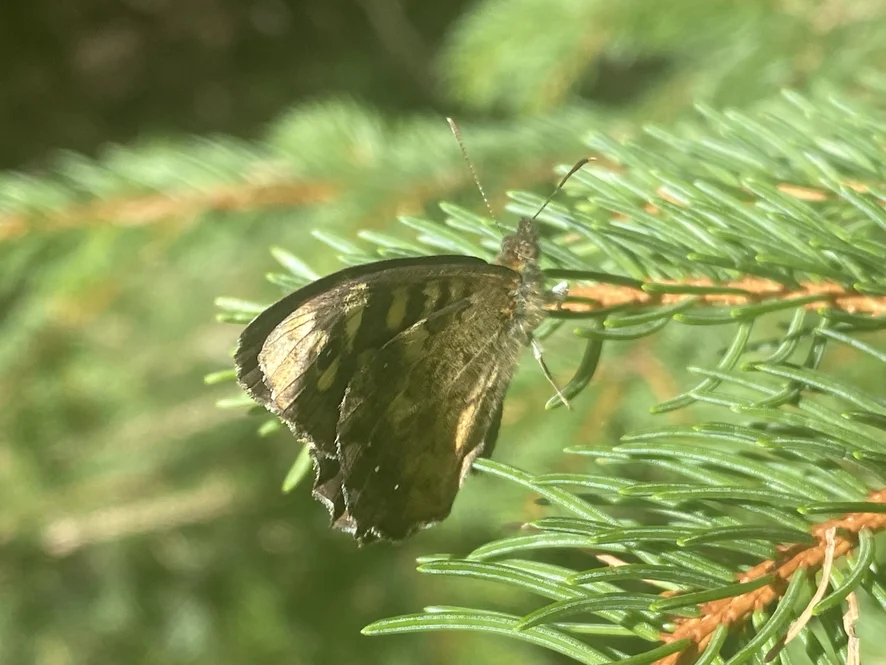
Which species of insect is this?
Pararge aegeria
